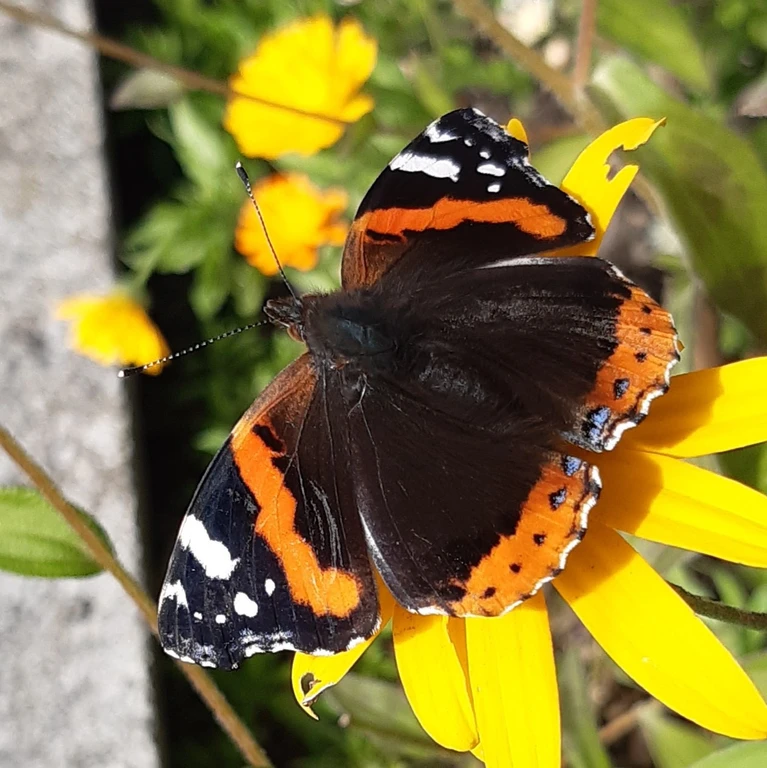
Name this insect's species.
Vanessa atalanta
